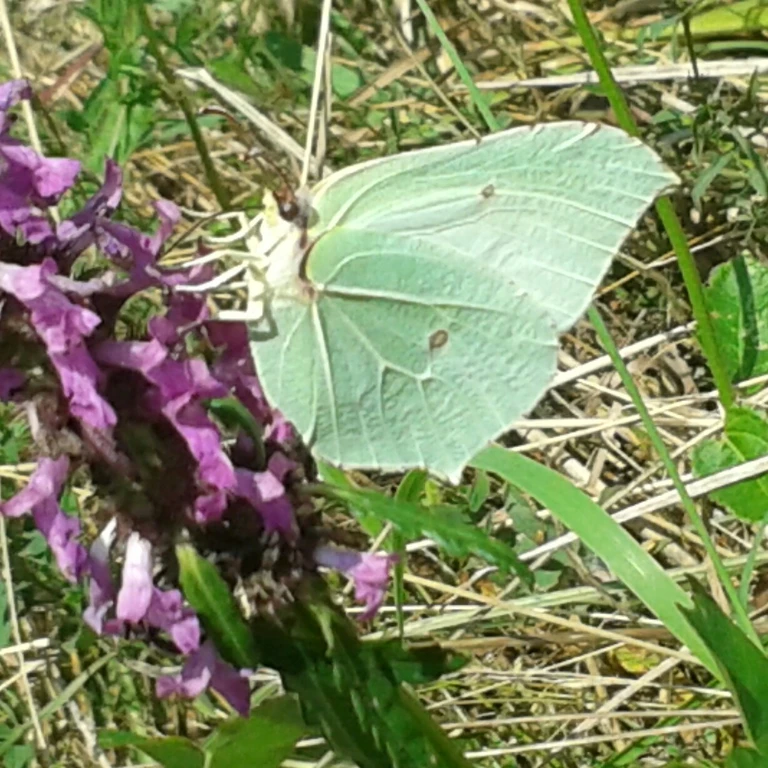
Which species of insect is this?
Gonepteryx rhamni
